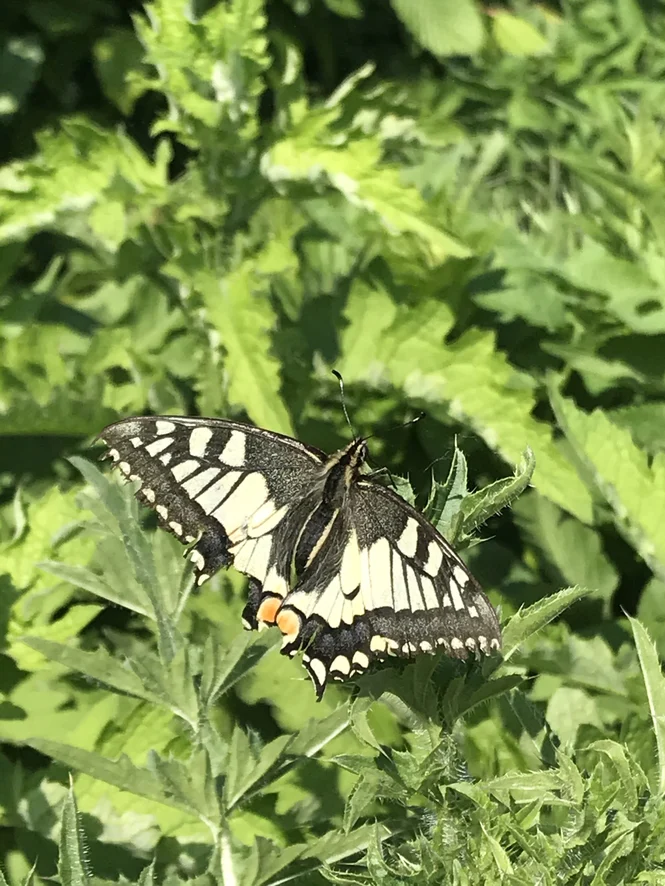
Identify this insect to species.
Papilio machaon
